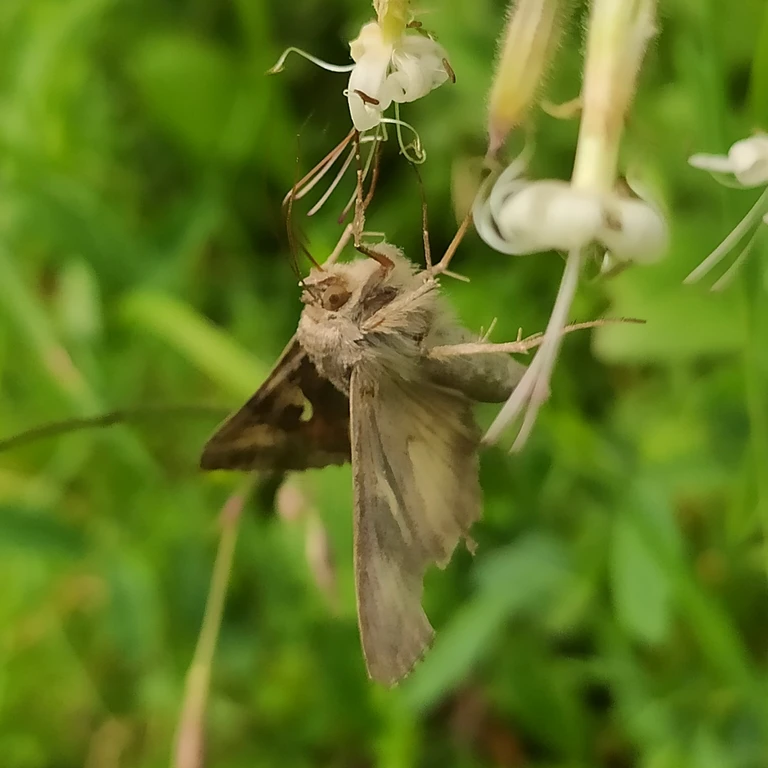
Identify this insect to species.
Autographa gamma
